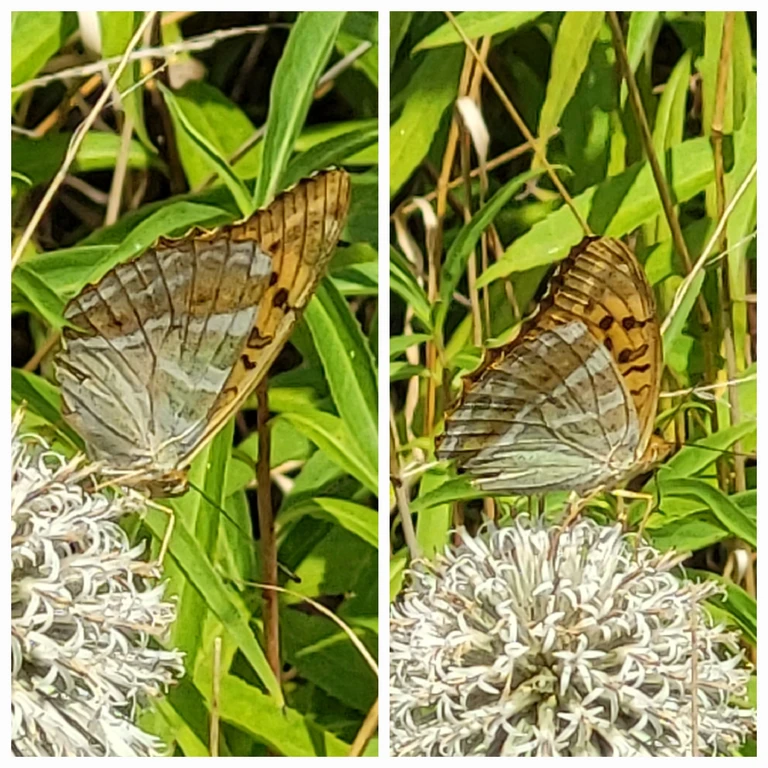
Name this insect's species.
Argynnis paphia
